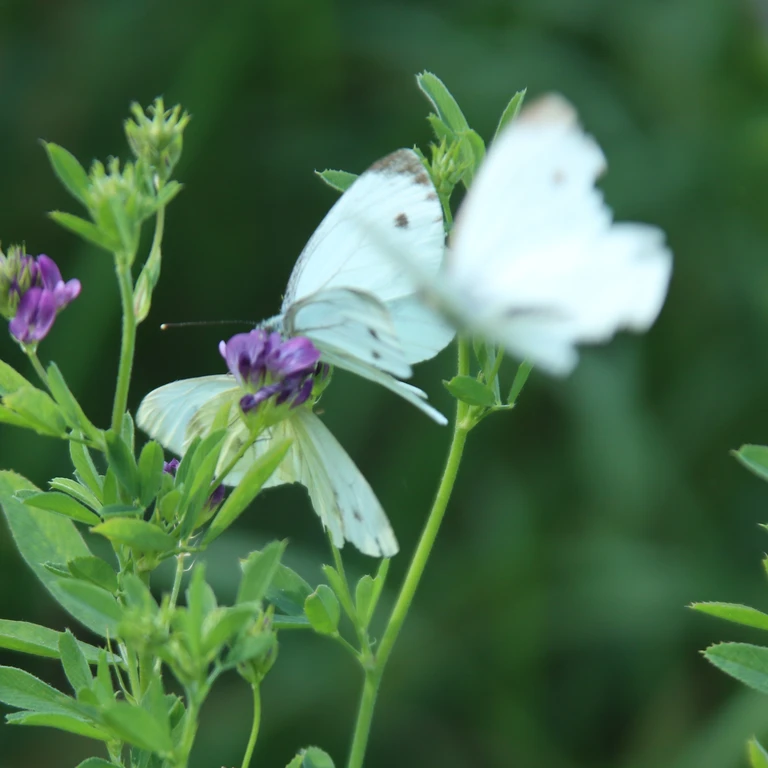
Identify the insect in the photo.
Pieris napi
